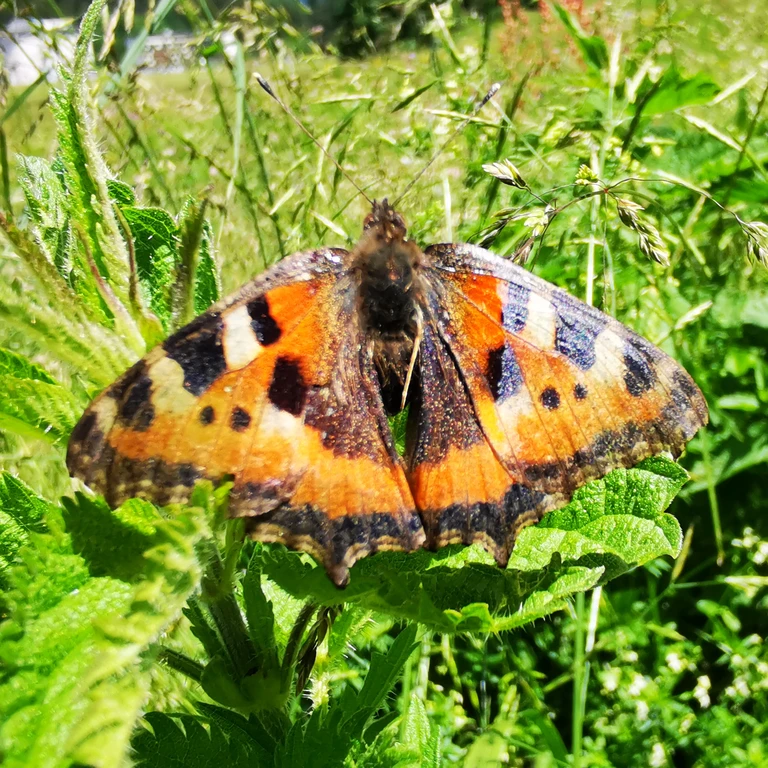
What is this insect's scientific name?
Aglais urticae
